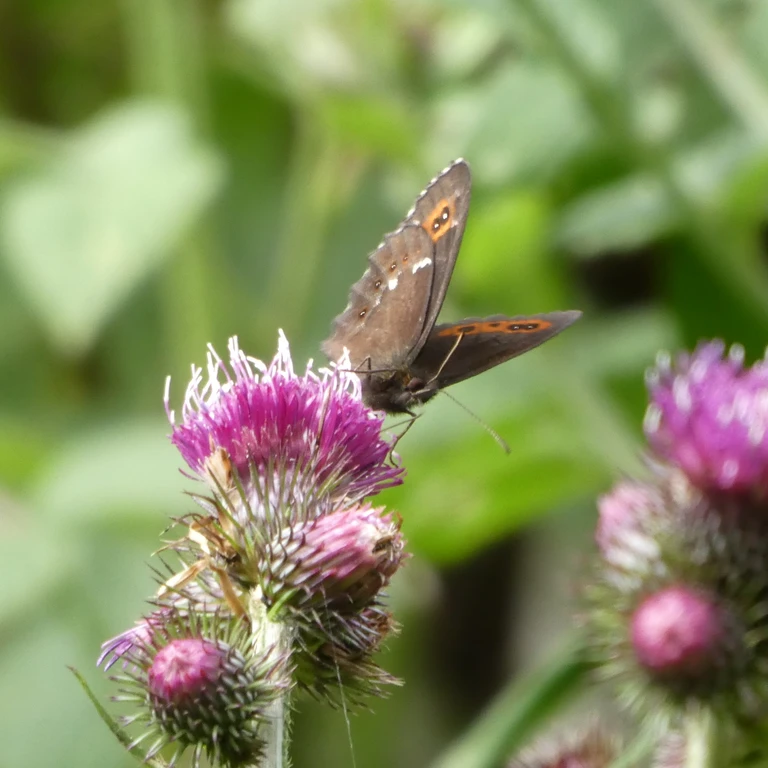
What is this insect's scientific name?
Erebia ligea
